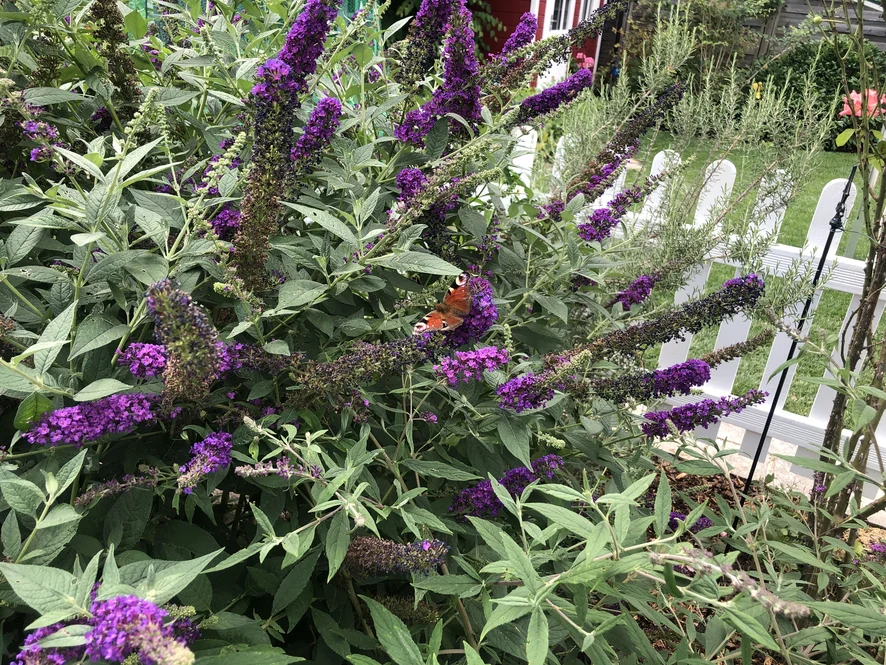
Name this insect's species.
Aglais io
